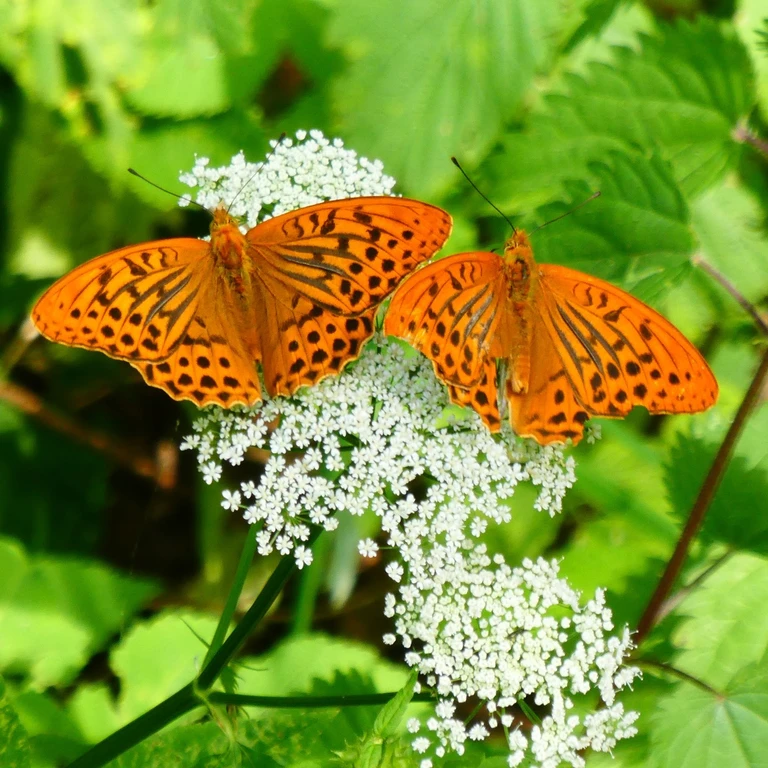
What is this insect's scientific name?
Argynnis paphia
